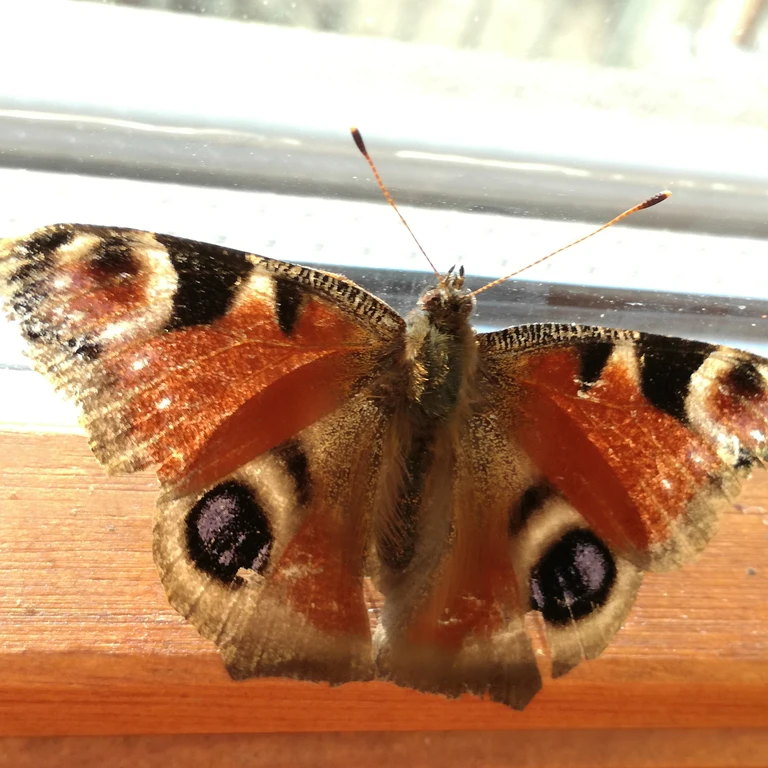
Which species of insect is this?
Aglais io
